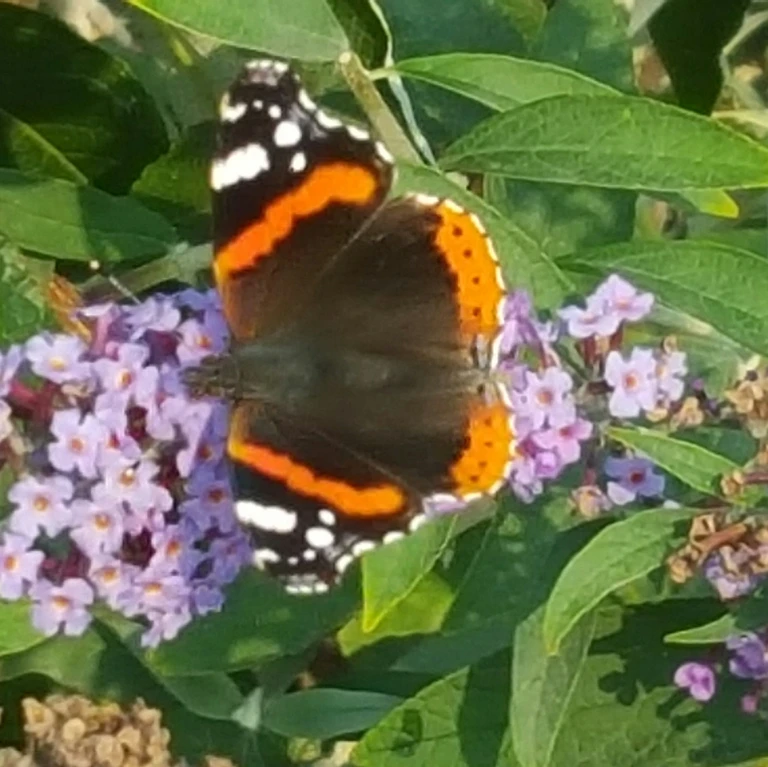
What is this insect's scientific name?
Vanessa atalanta
